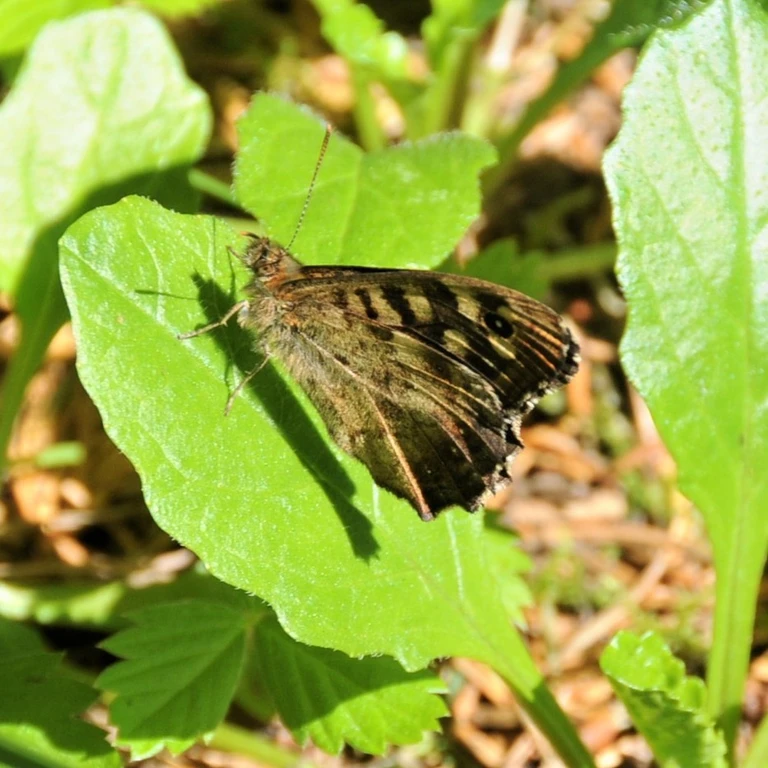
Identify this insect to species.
Pararge aegeria
